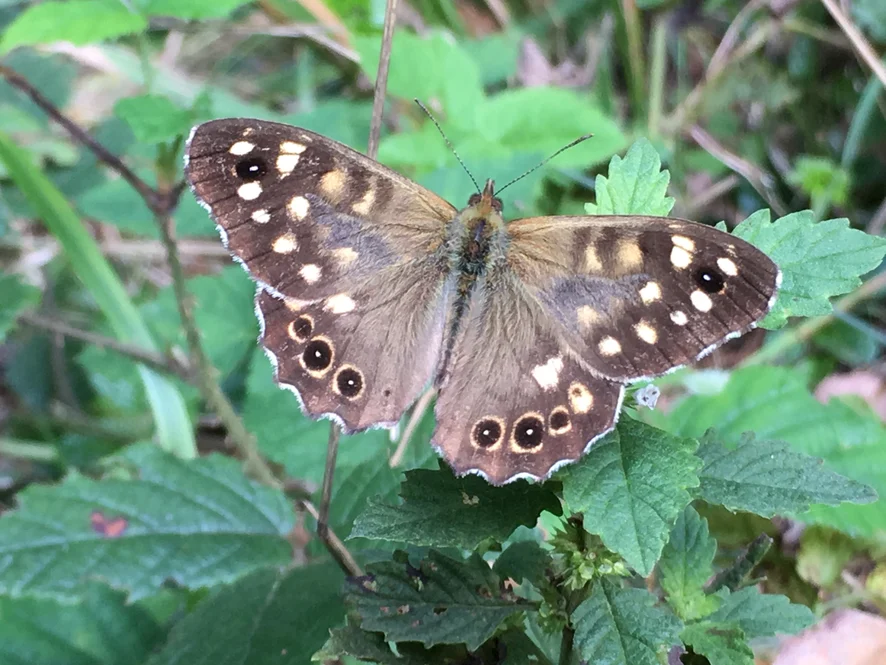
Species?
Pararge aegeria
